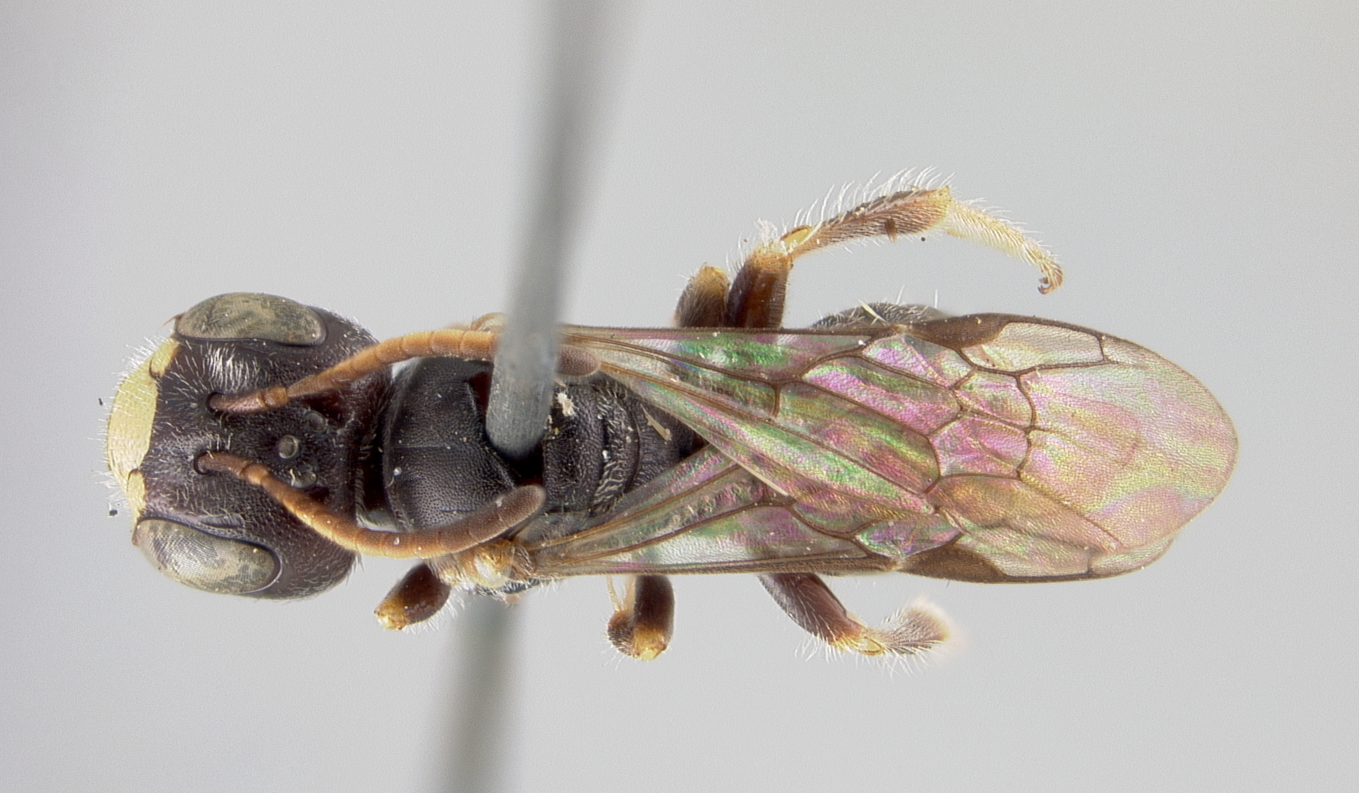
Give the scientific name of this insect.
Panurginus virginicus
